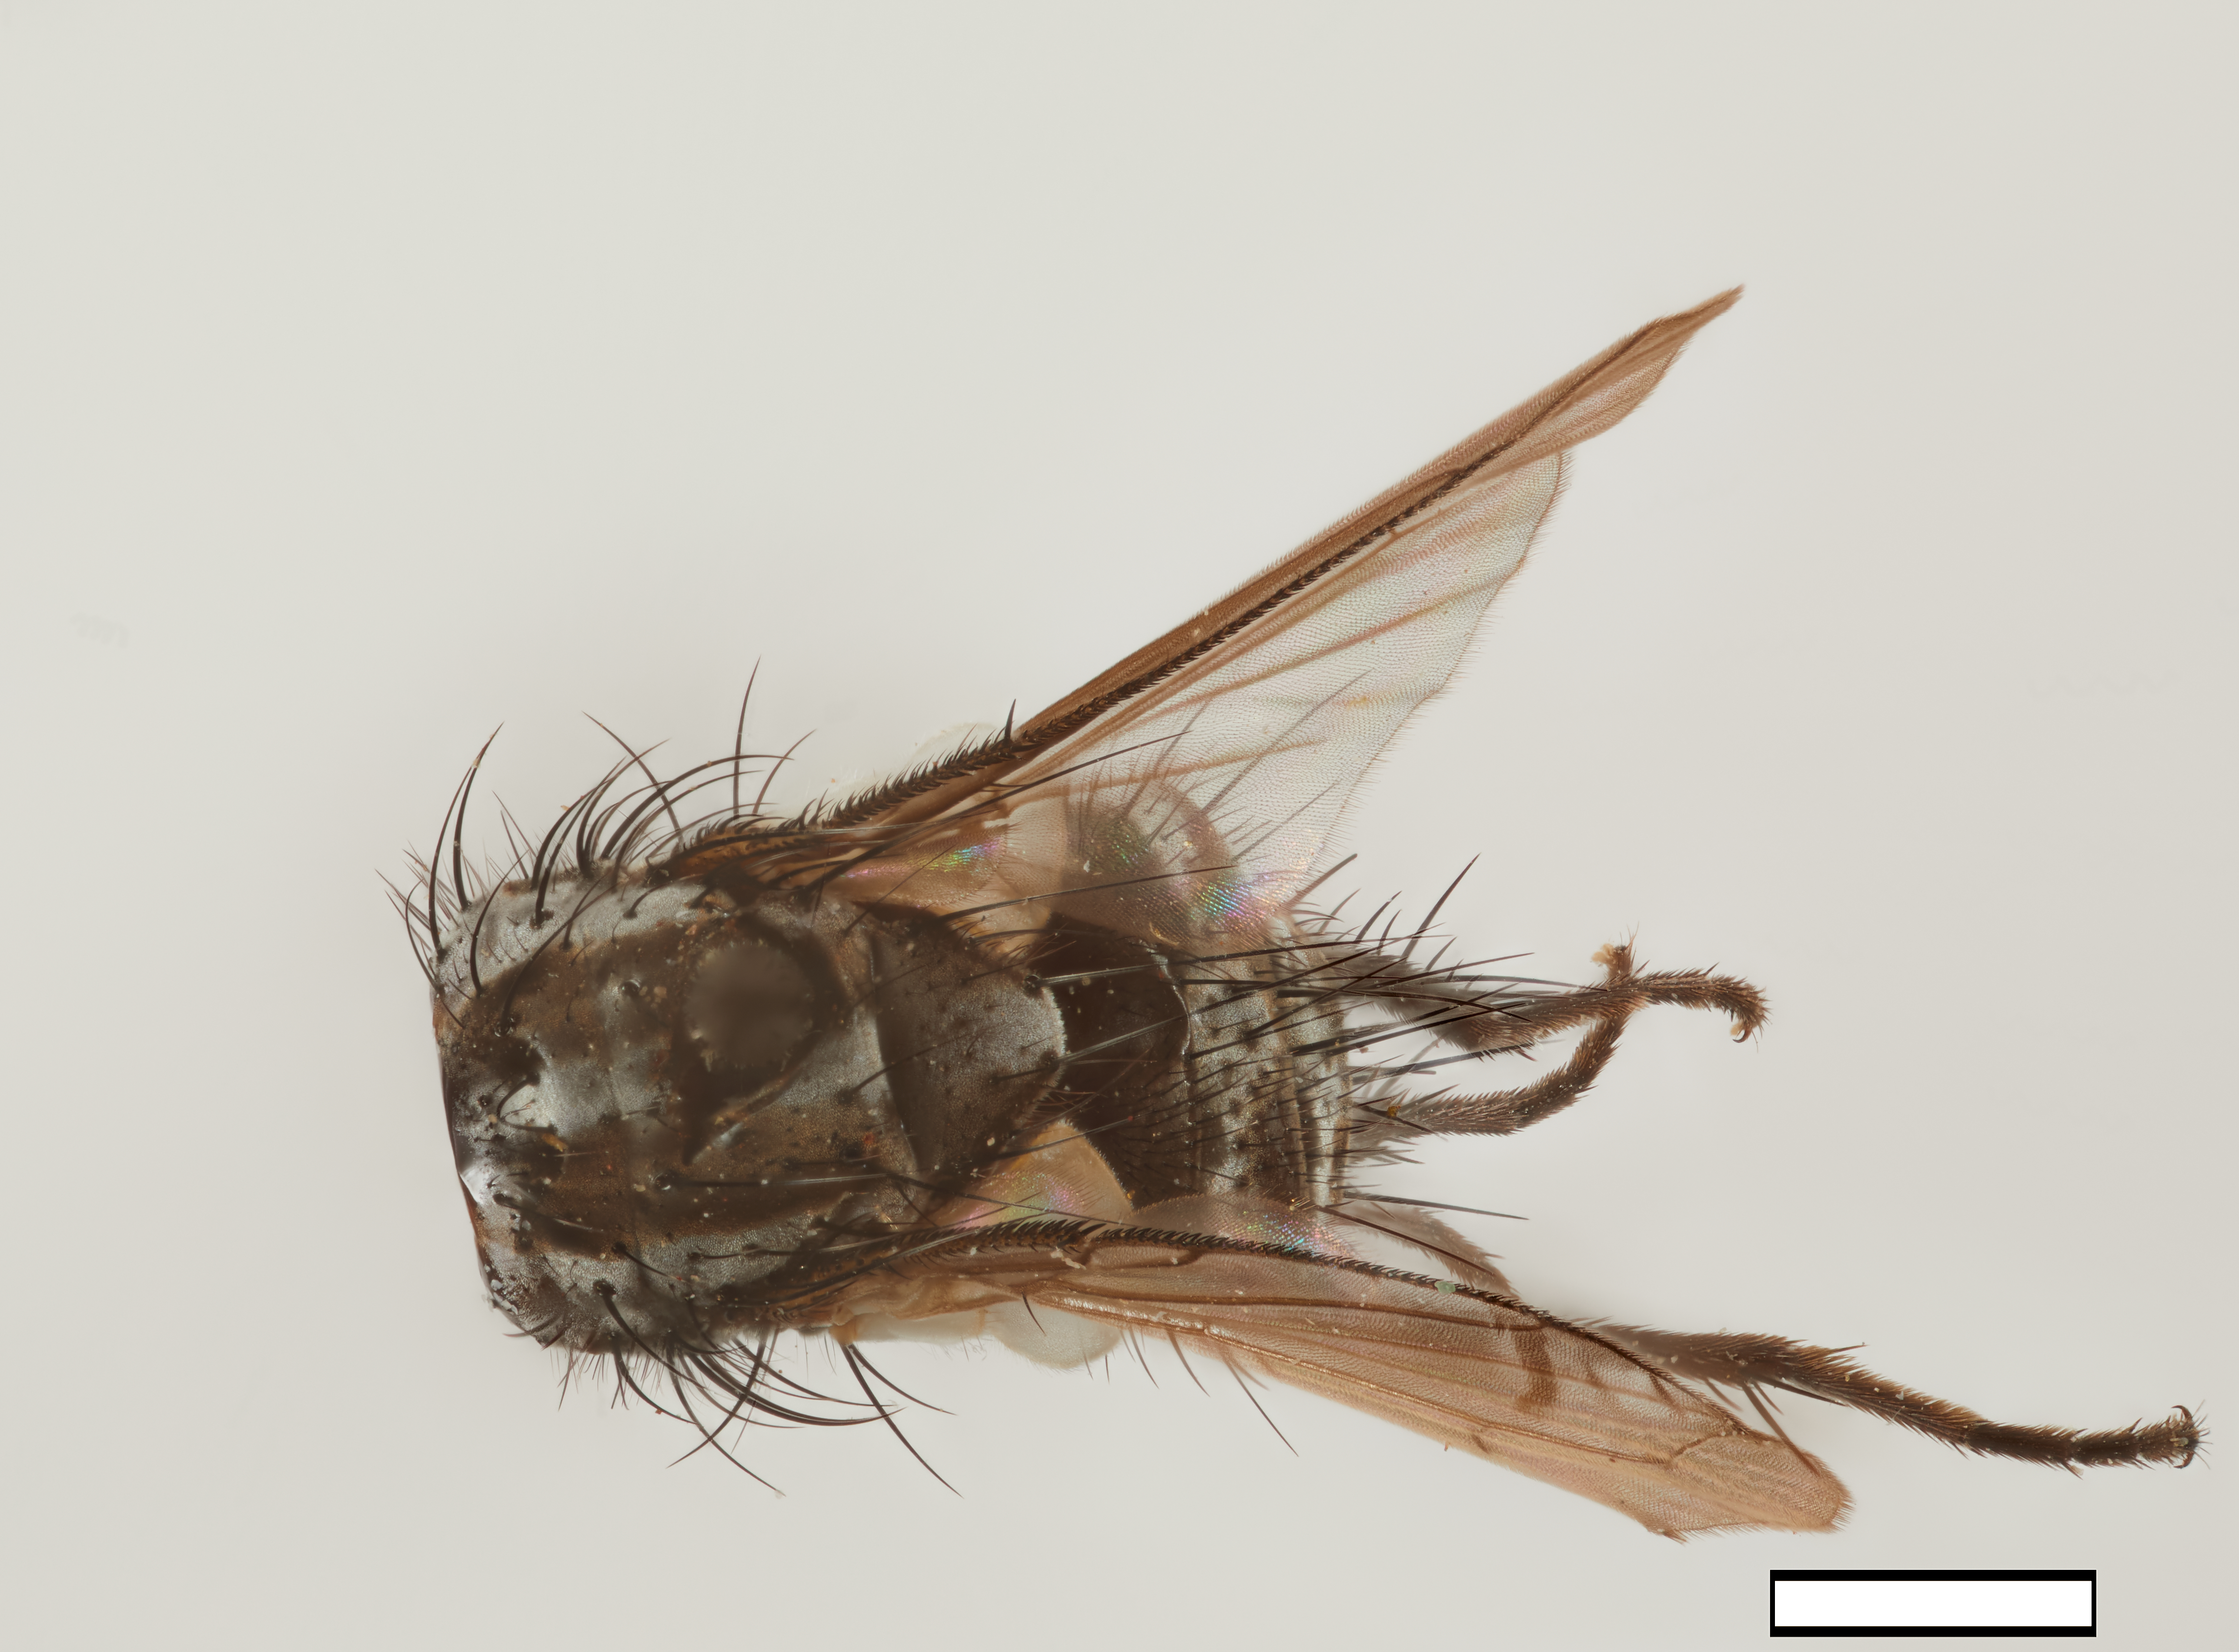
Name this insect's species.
Metopoactia andina
